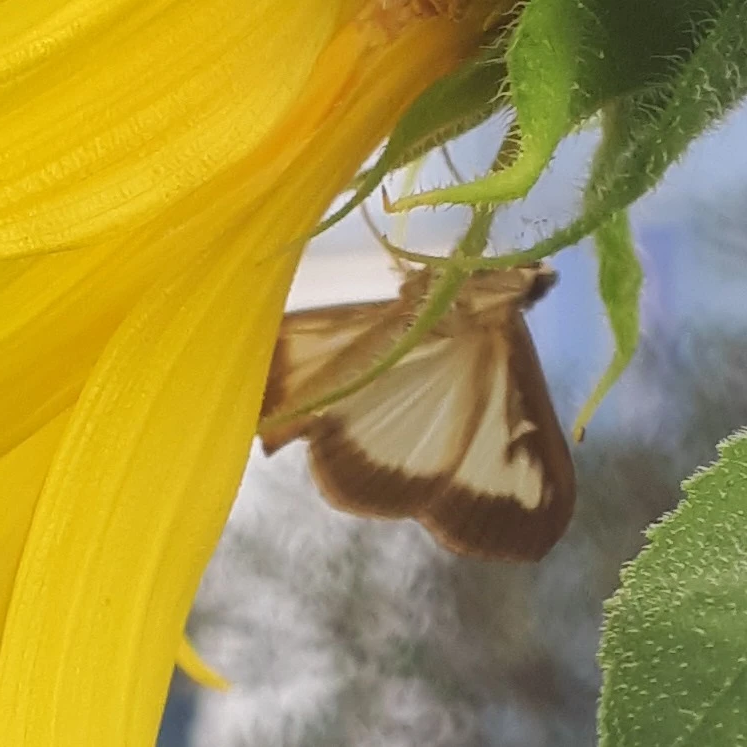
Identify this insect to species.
Cydalima perspectalis
